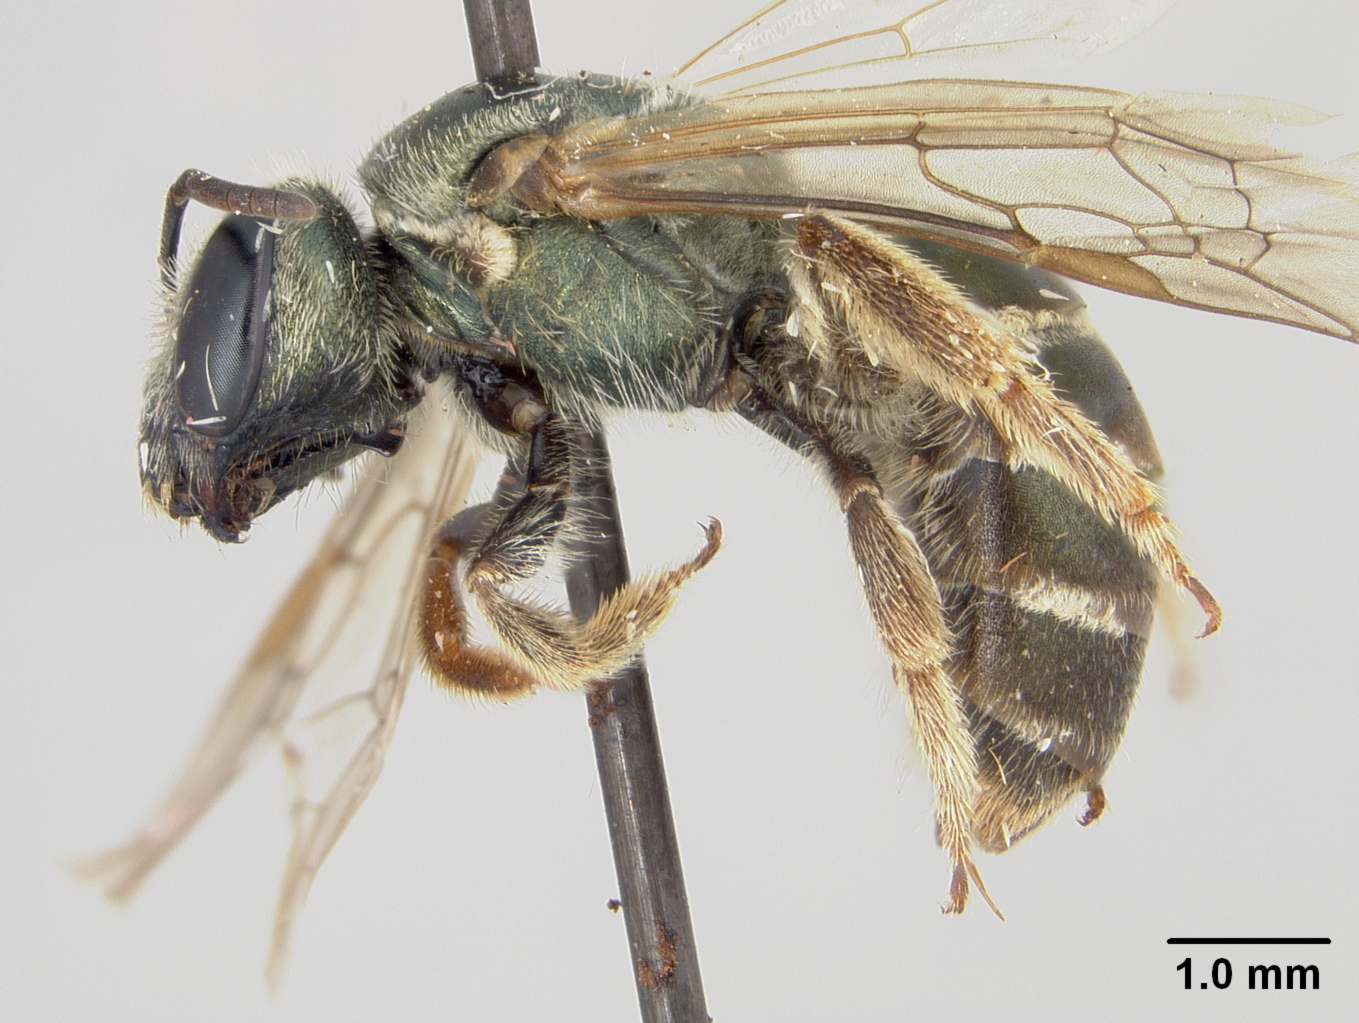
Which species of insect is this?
Halictus pseudovagans
